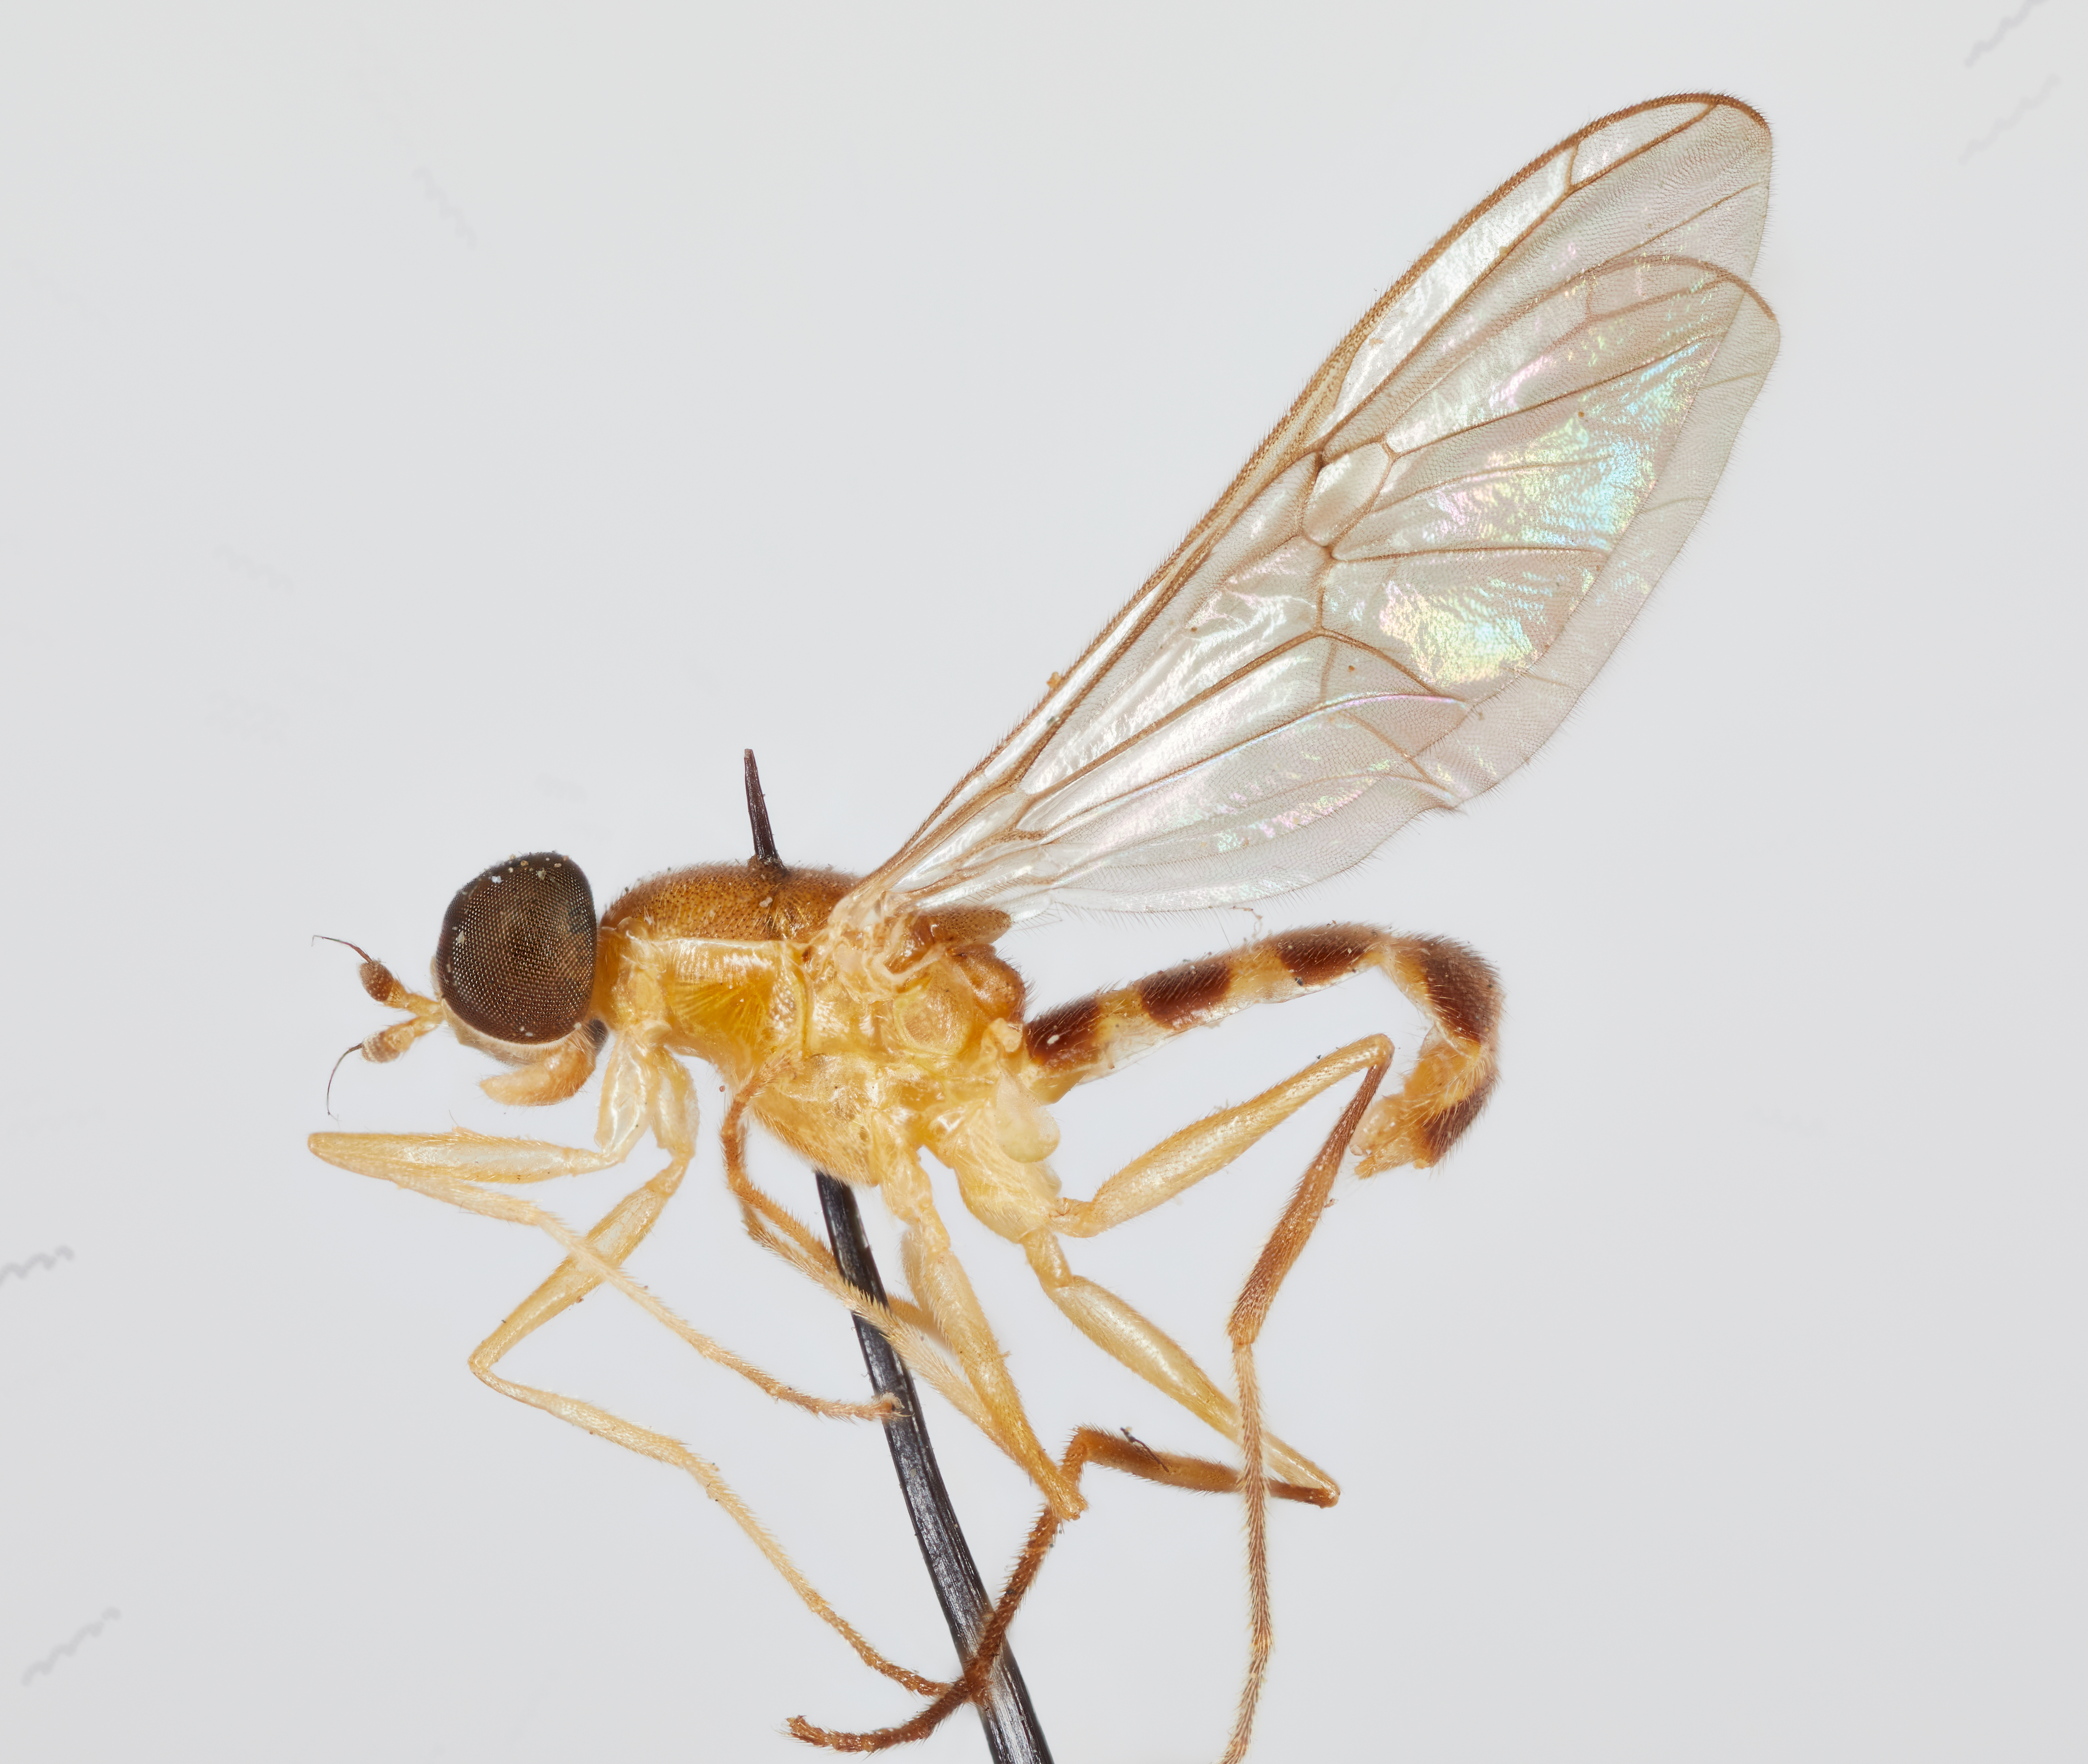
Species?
Merosargus varicornis
